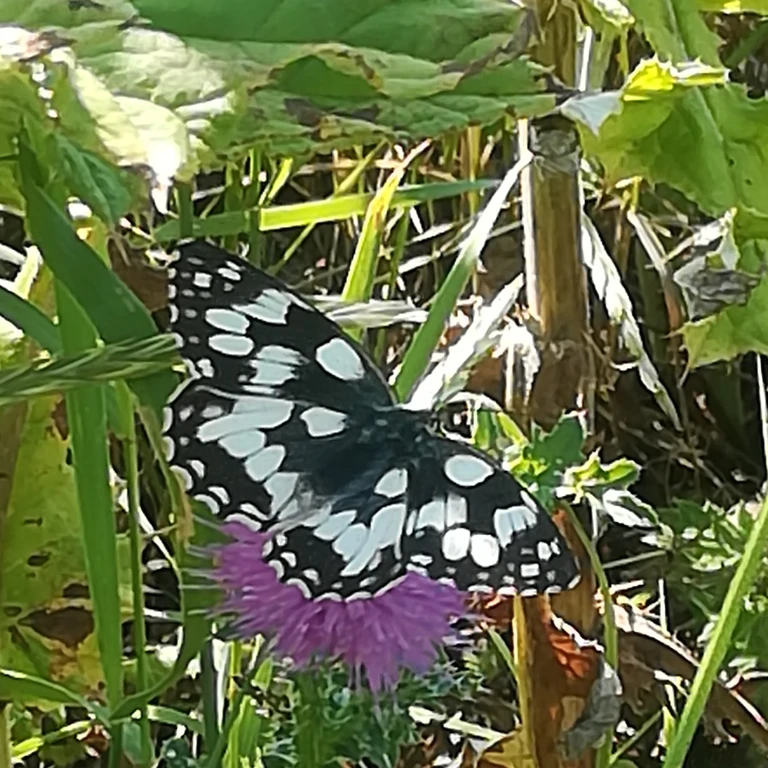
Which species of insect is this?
Melanargia galathea
